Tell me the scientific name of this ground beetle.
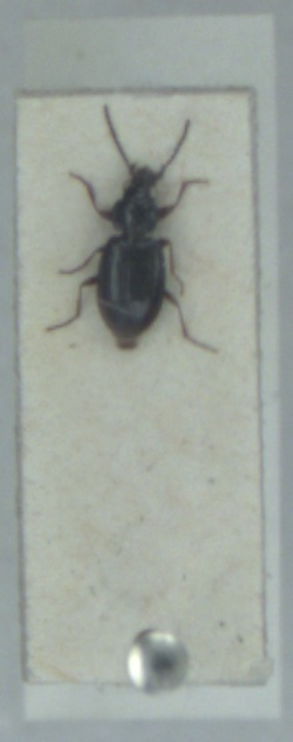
Bembidion guttula
